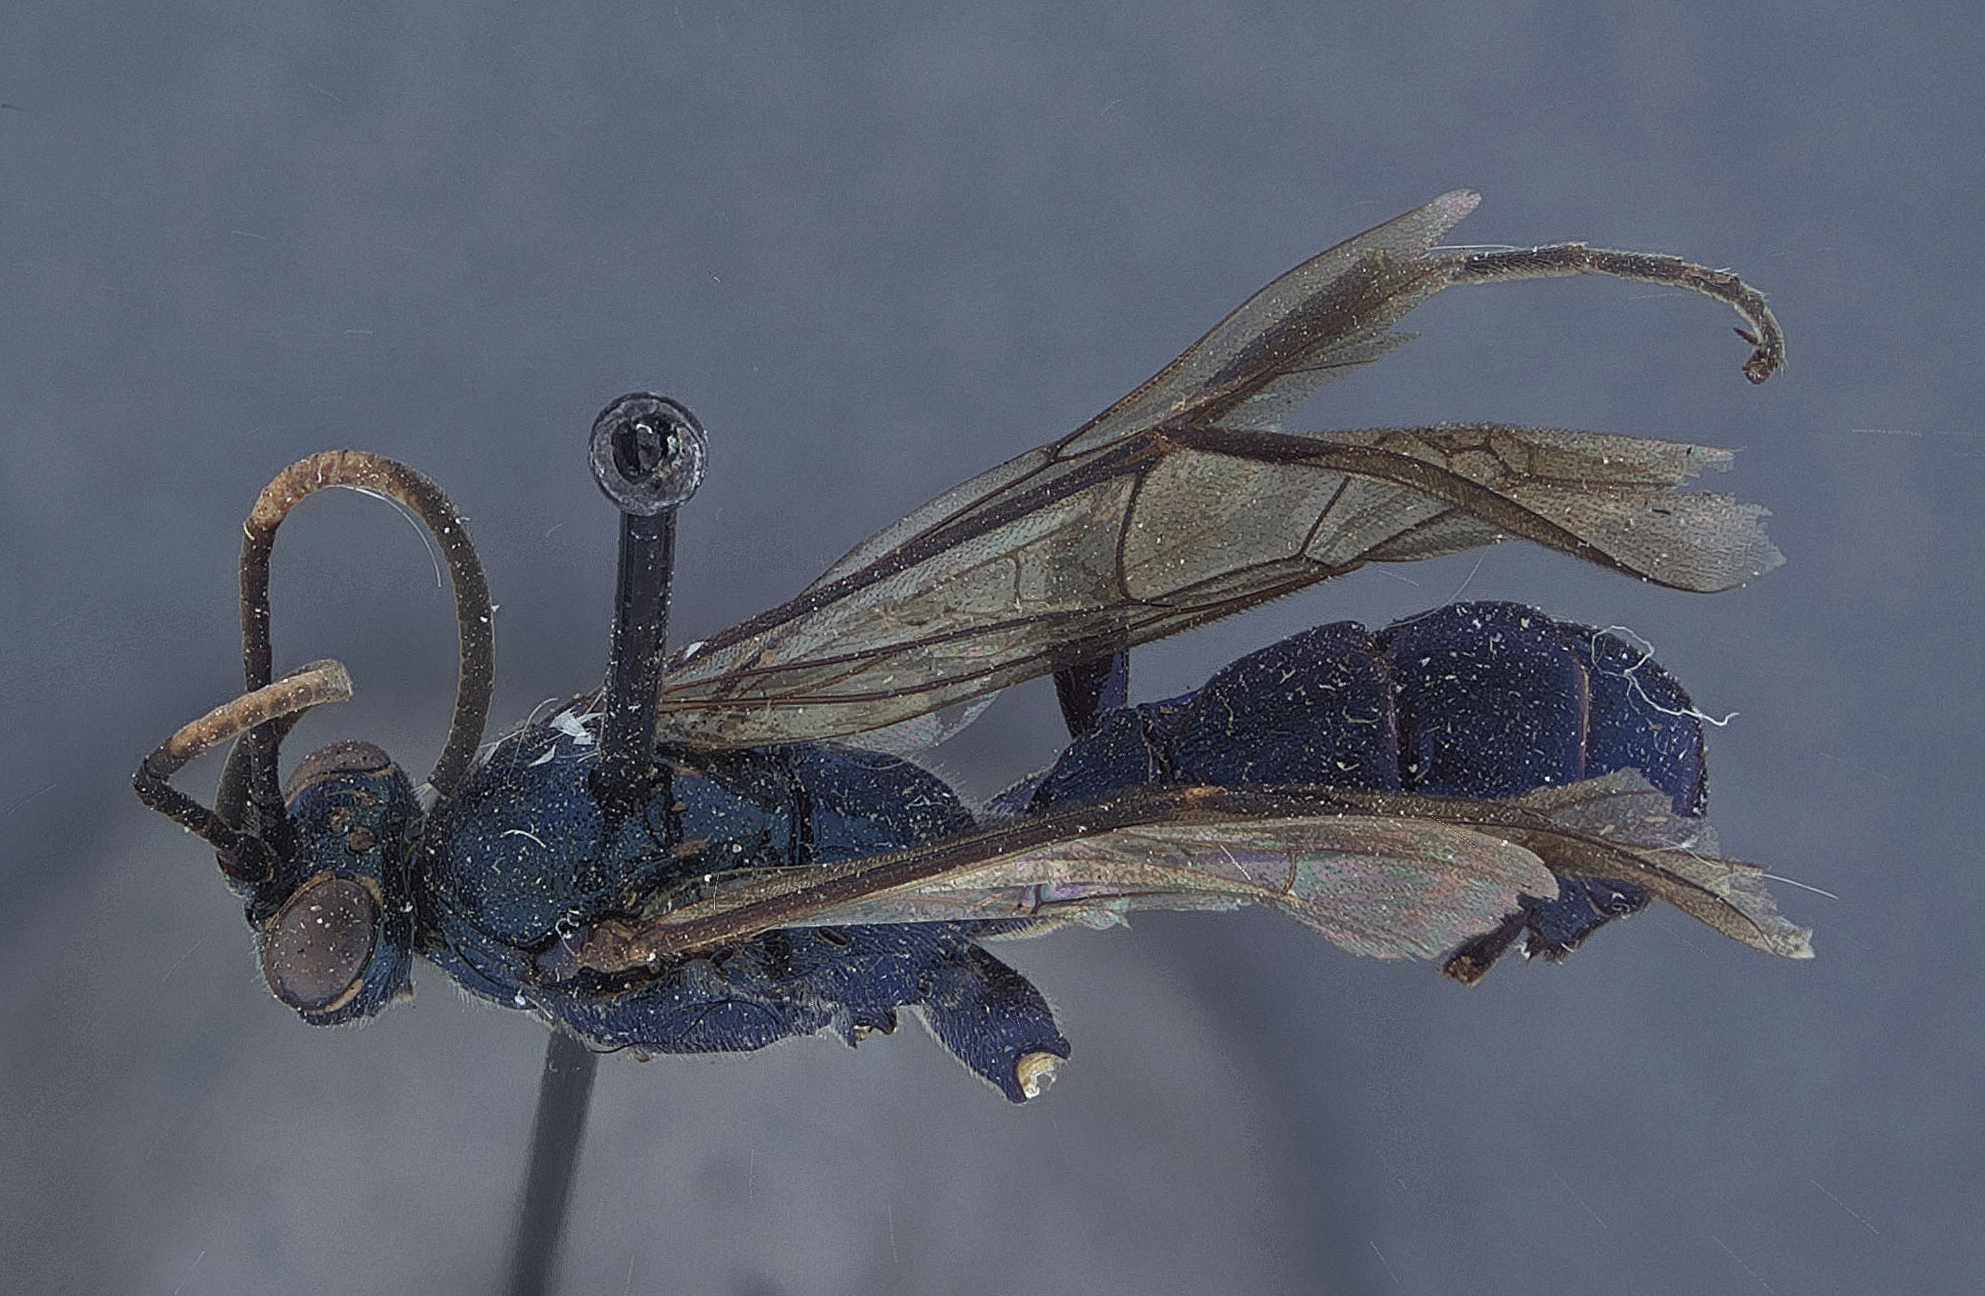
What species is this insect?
Amblyteles sassacus
